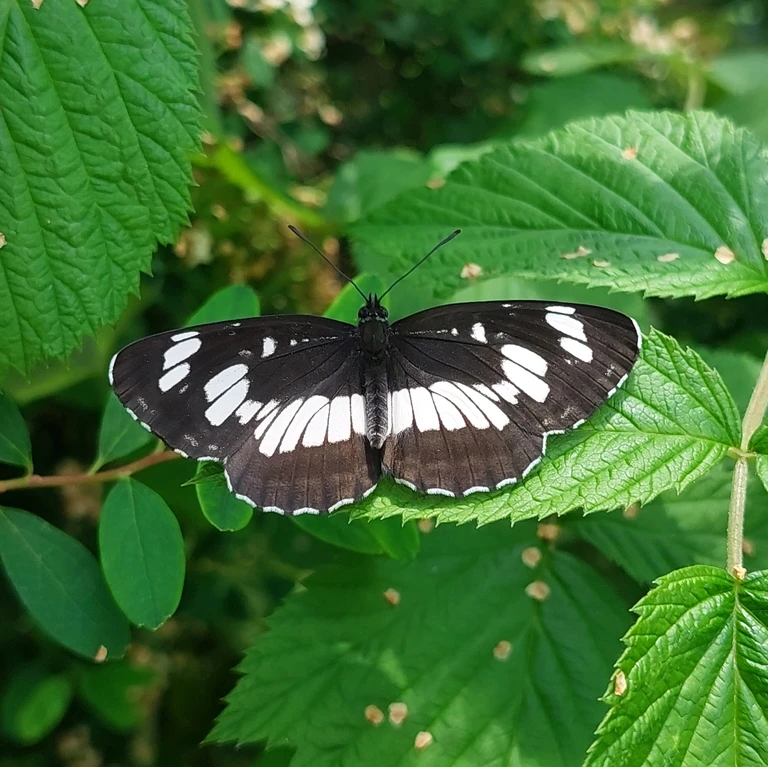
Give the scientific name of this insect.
Neptis rivularis
